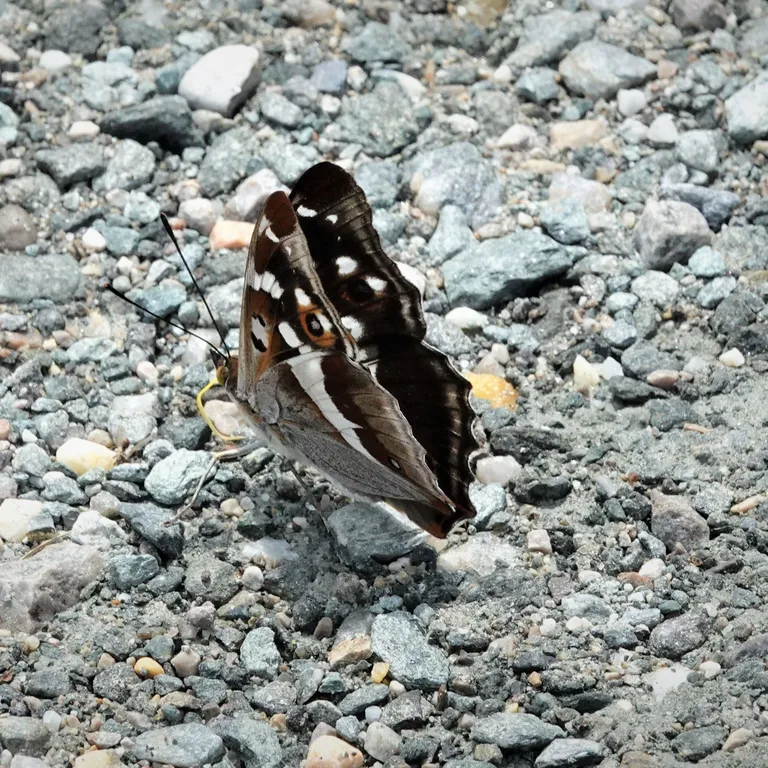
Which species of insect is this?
Apatura iris
